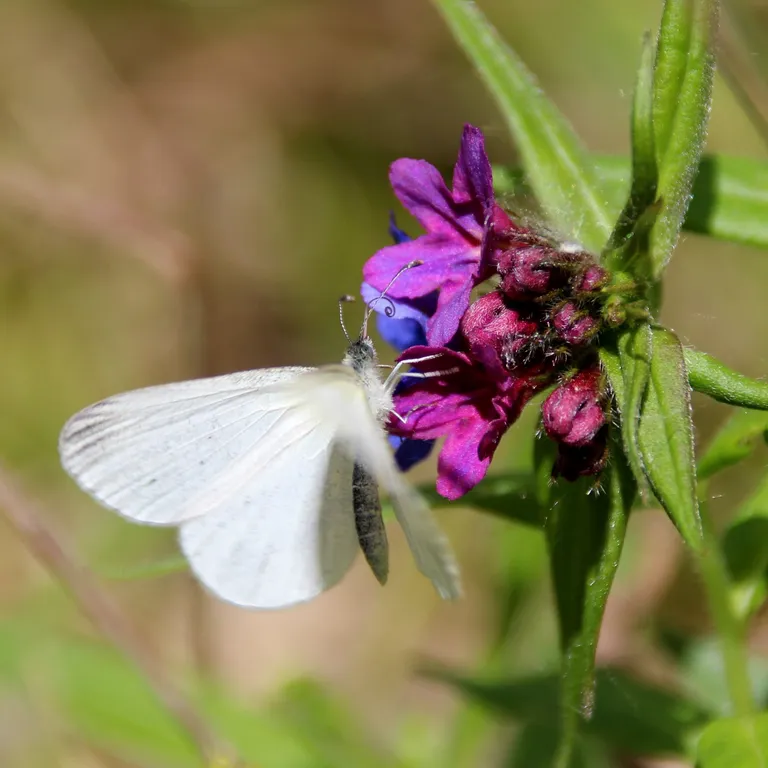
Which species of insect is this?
Leptidea sinapis/juvernica
